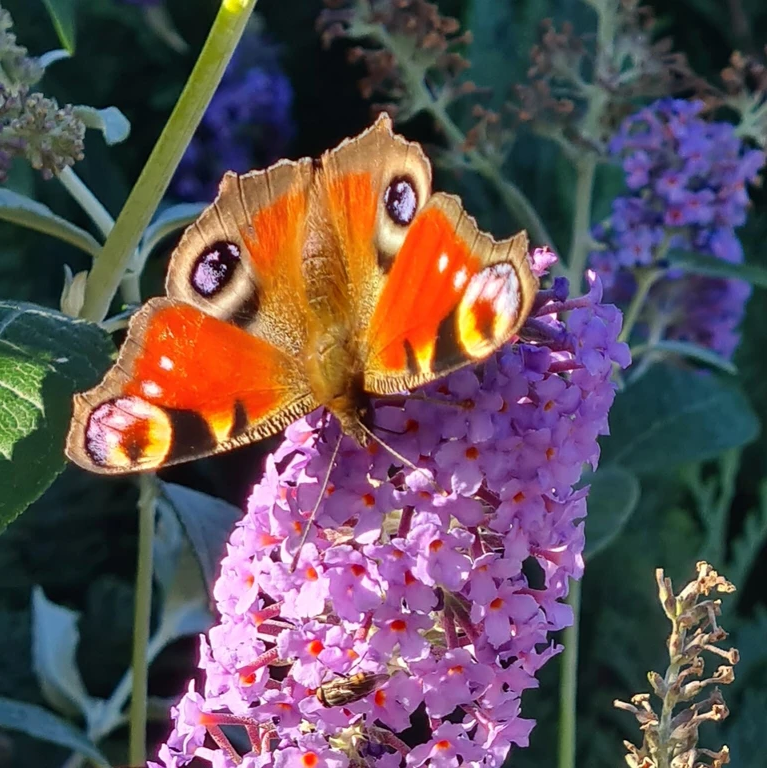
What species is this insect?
Aglais io
